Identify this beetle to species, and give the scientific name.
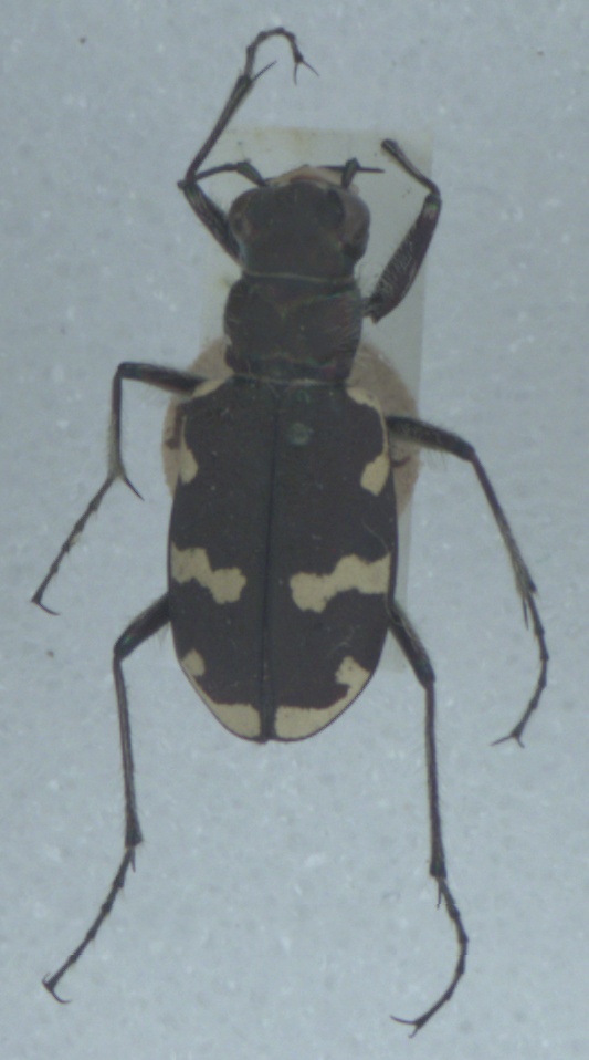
Cicindela hybrida
